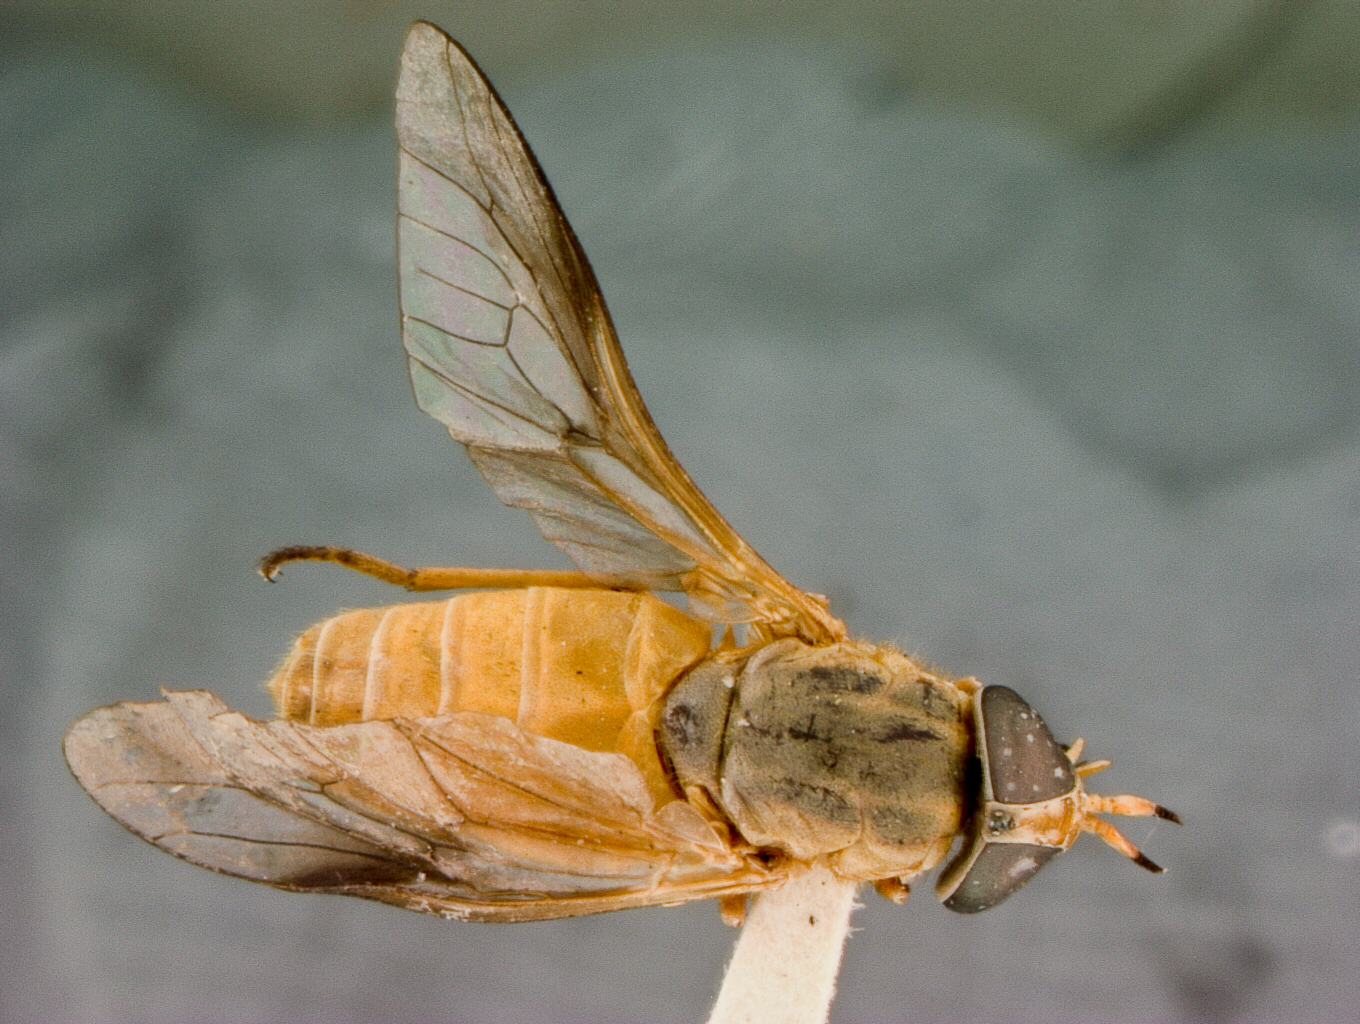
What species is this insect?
Mesomyia fulvissima
